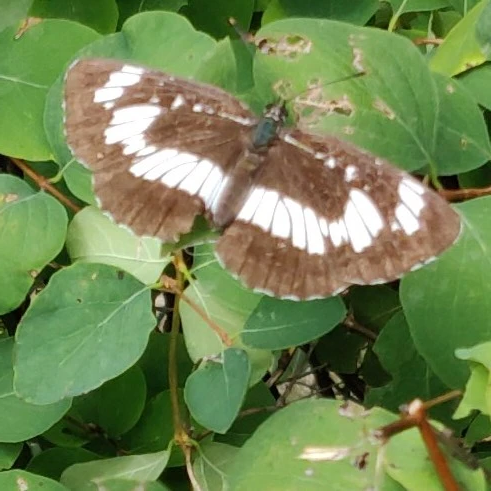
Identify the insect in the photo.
Neptis rivularis
